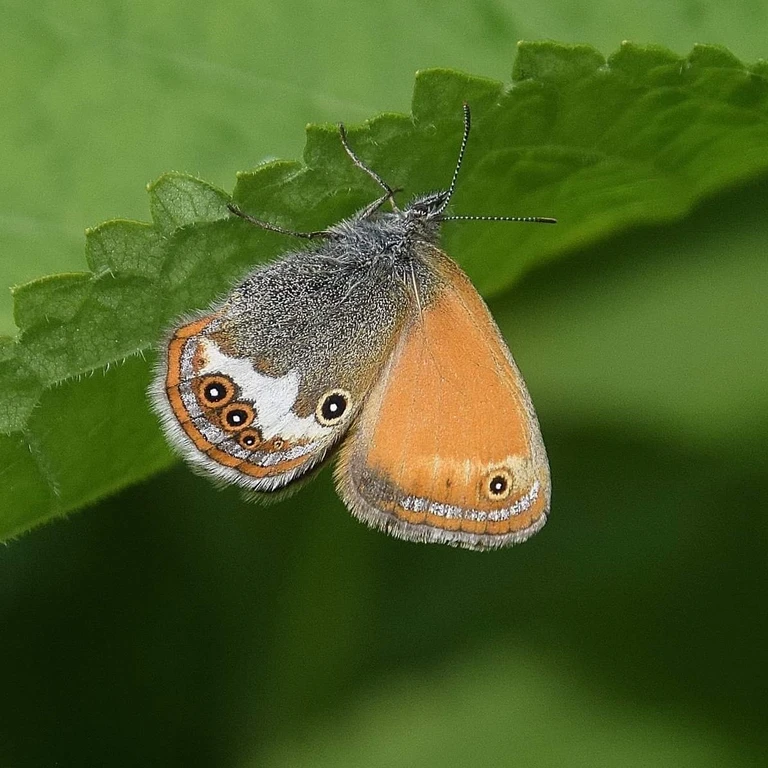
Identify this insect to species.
Coenonympha arcania
